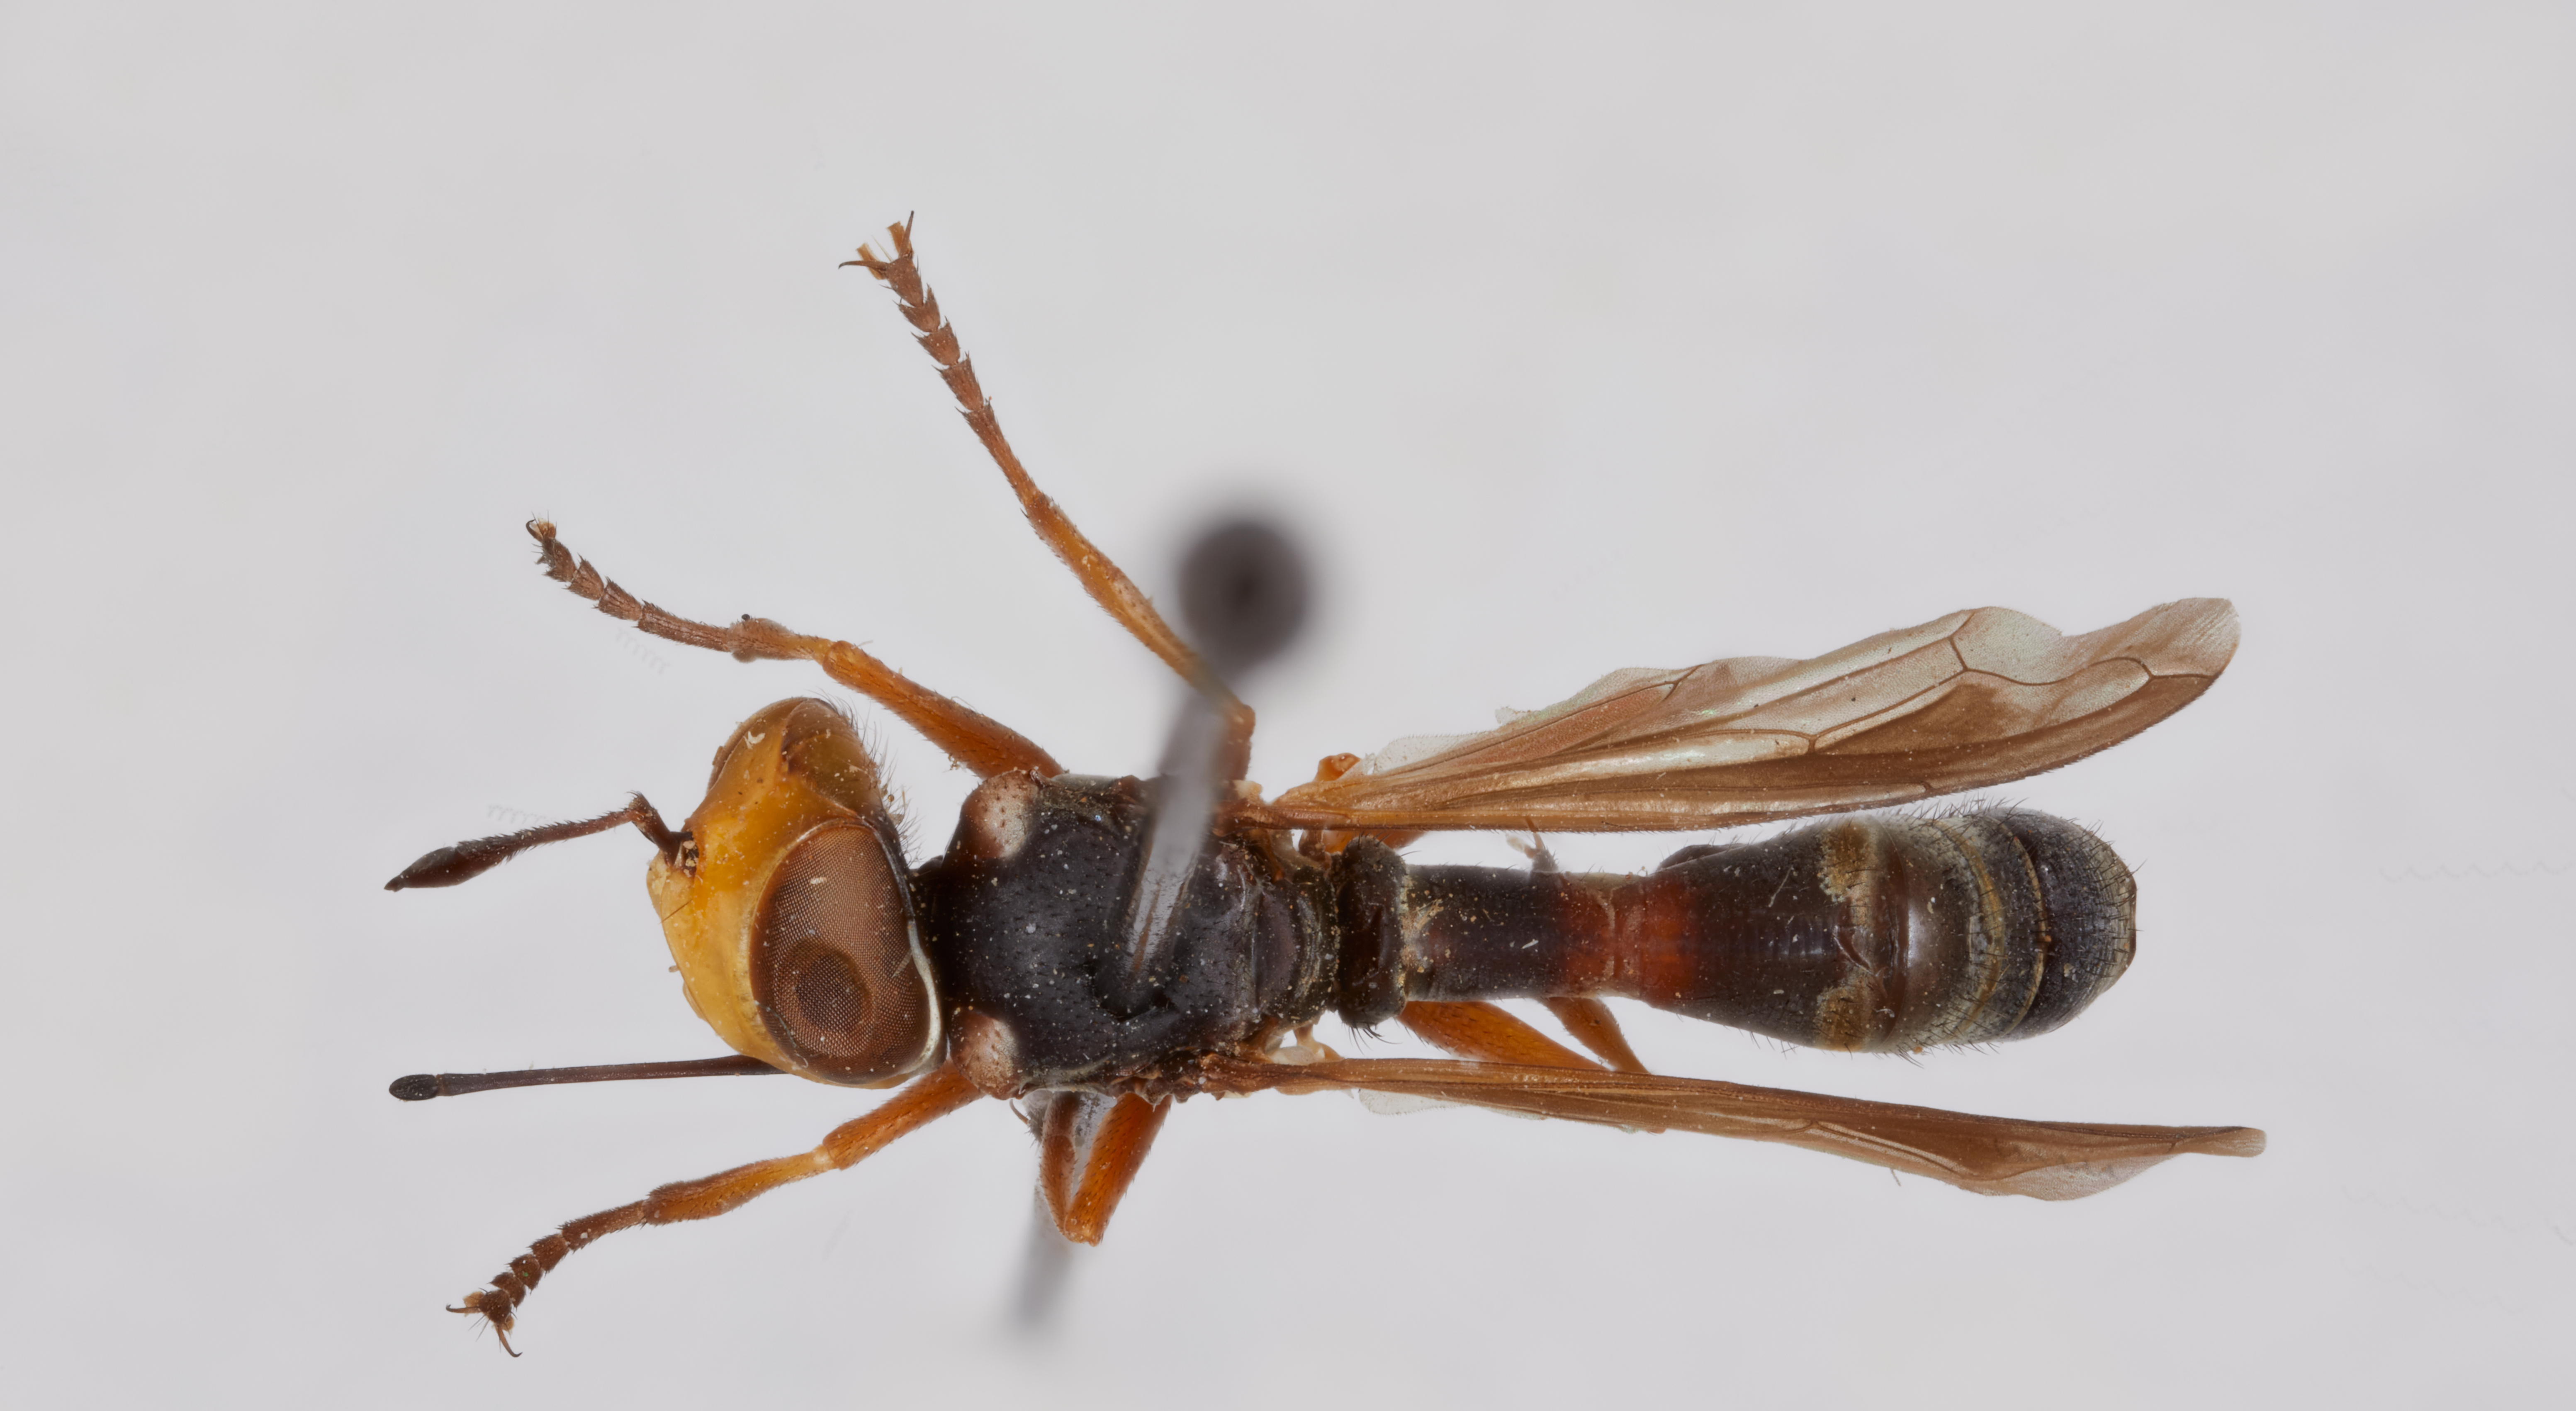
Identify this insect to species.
Physocephala theca
